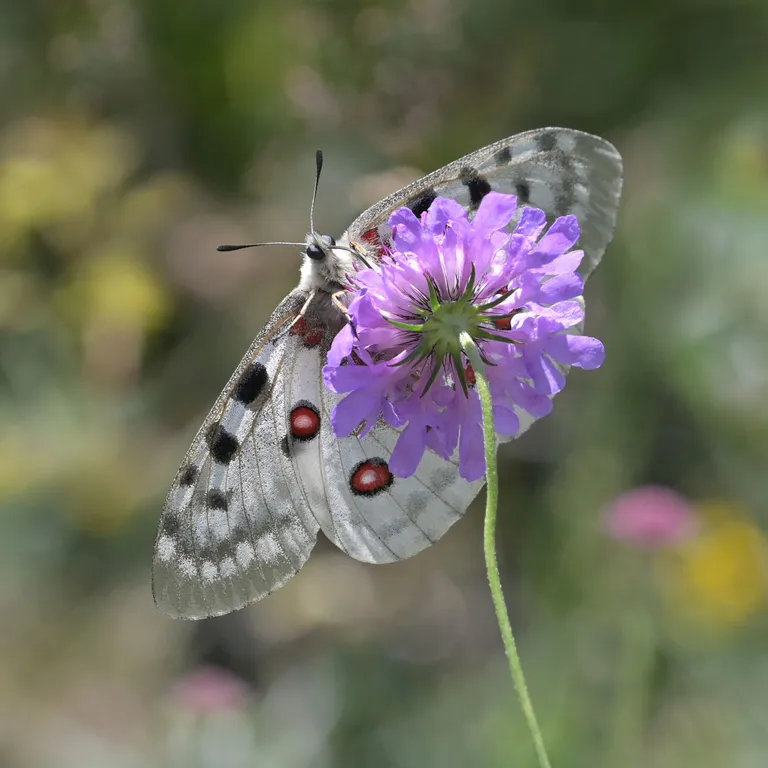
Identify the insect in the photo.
Parnassius apollo
